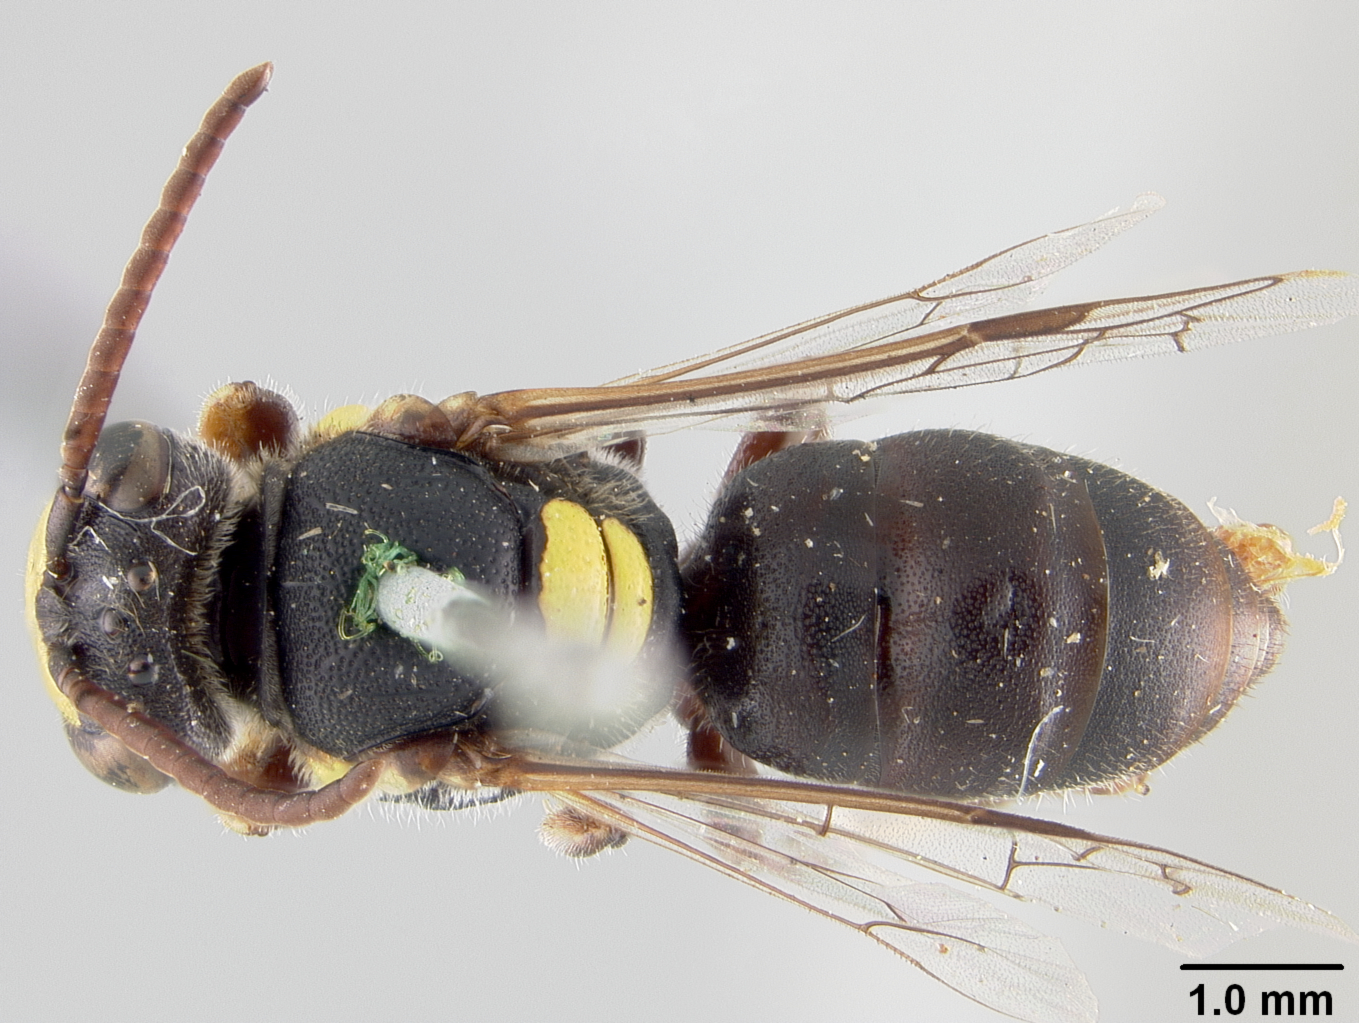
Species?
Prosopis certa
